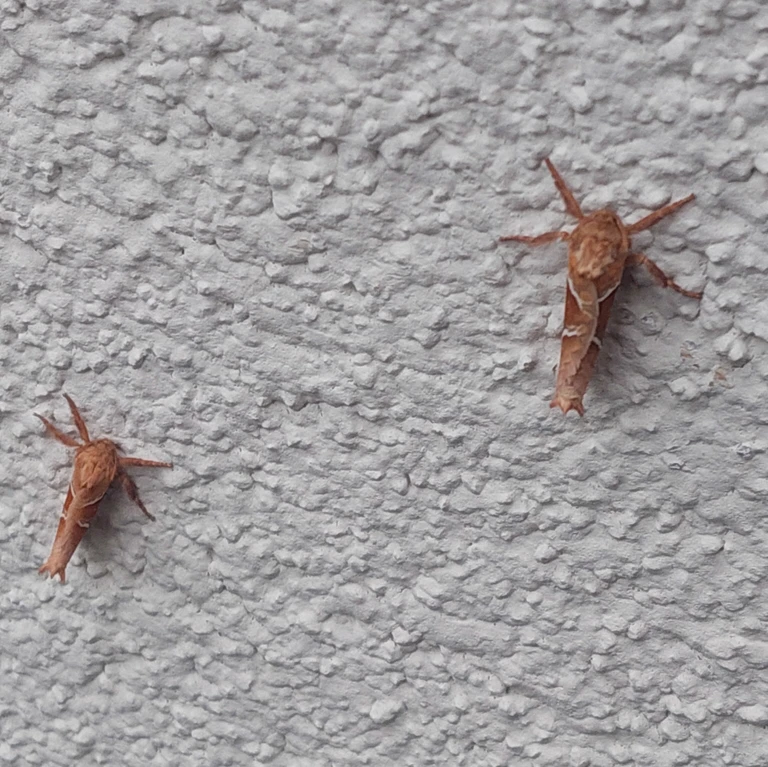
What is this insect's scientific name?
Triodia sylvina
